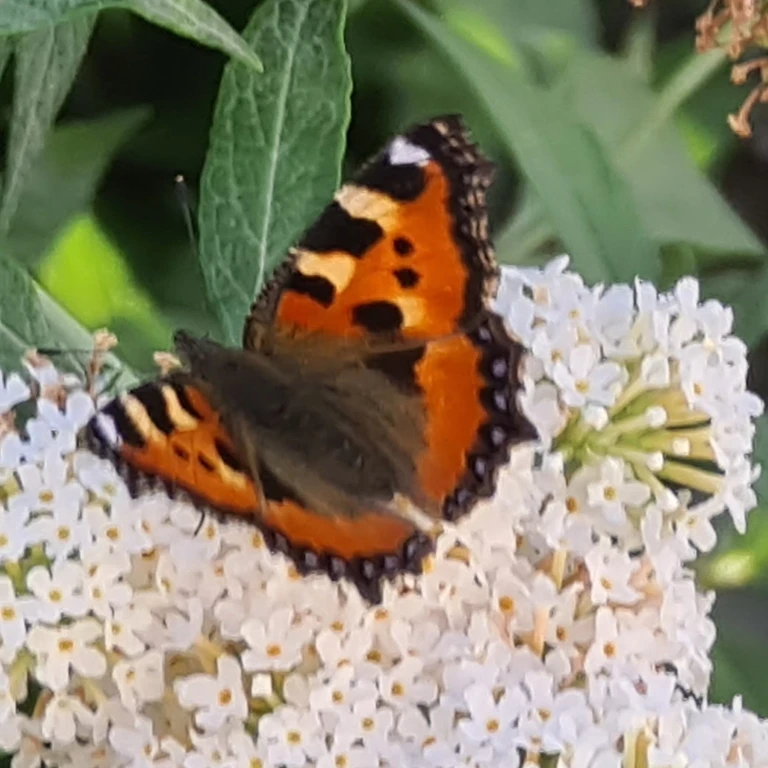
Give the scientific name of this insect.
Aglais urticae
